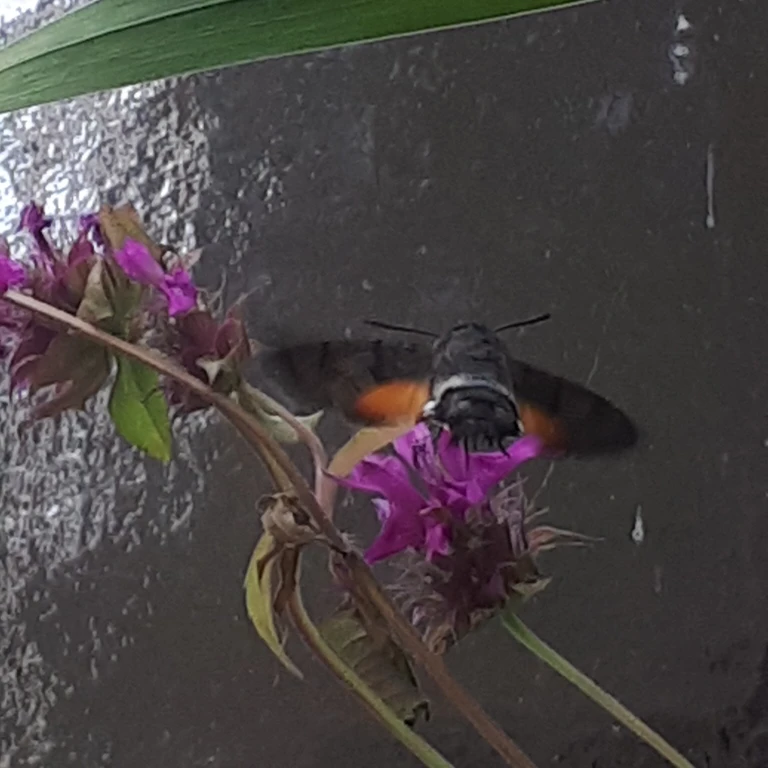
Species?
Macroglossum stellatarum
